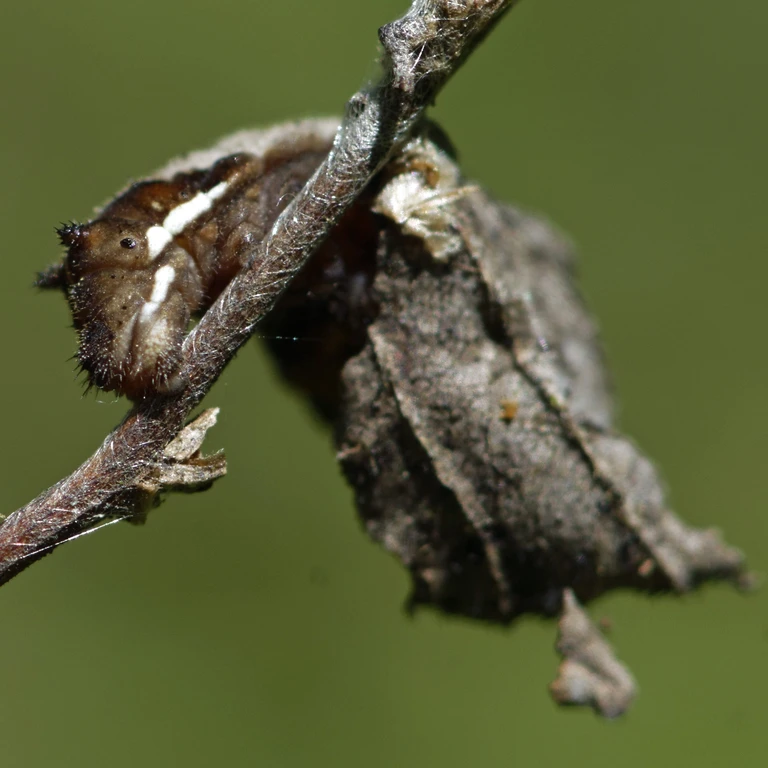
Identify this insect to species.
Neptis rivularis
